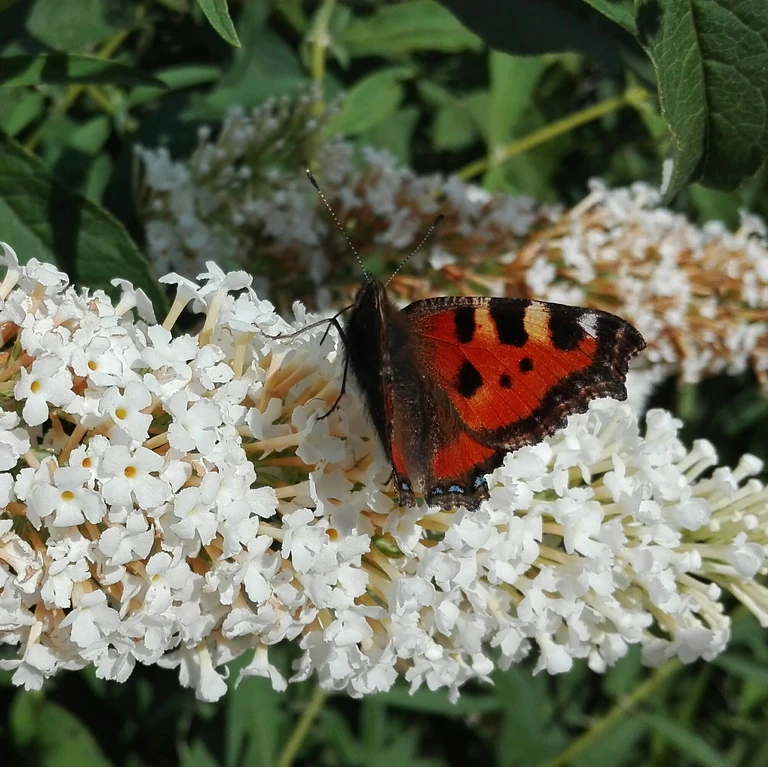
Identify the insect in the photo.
Aglais urticae
